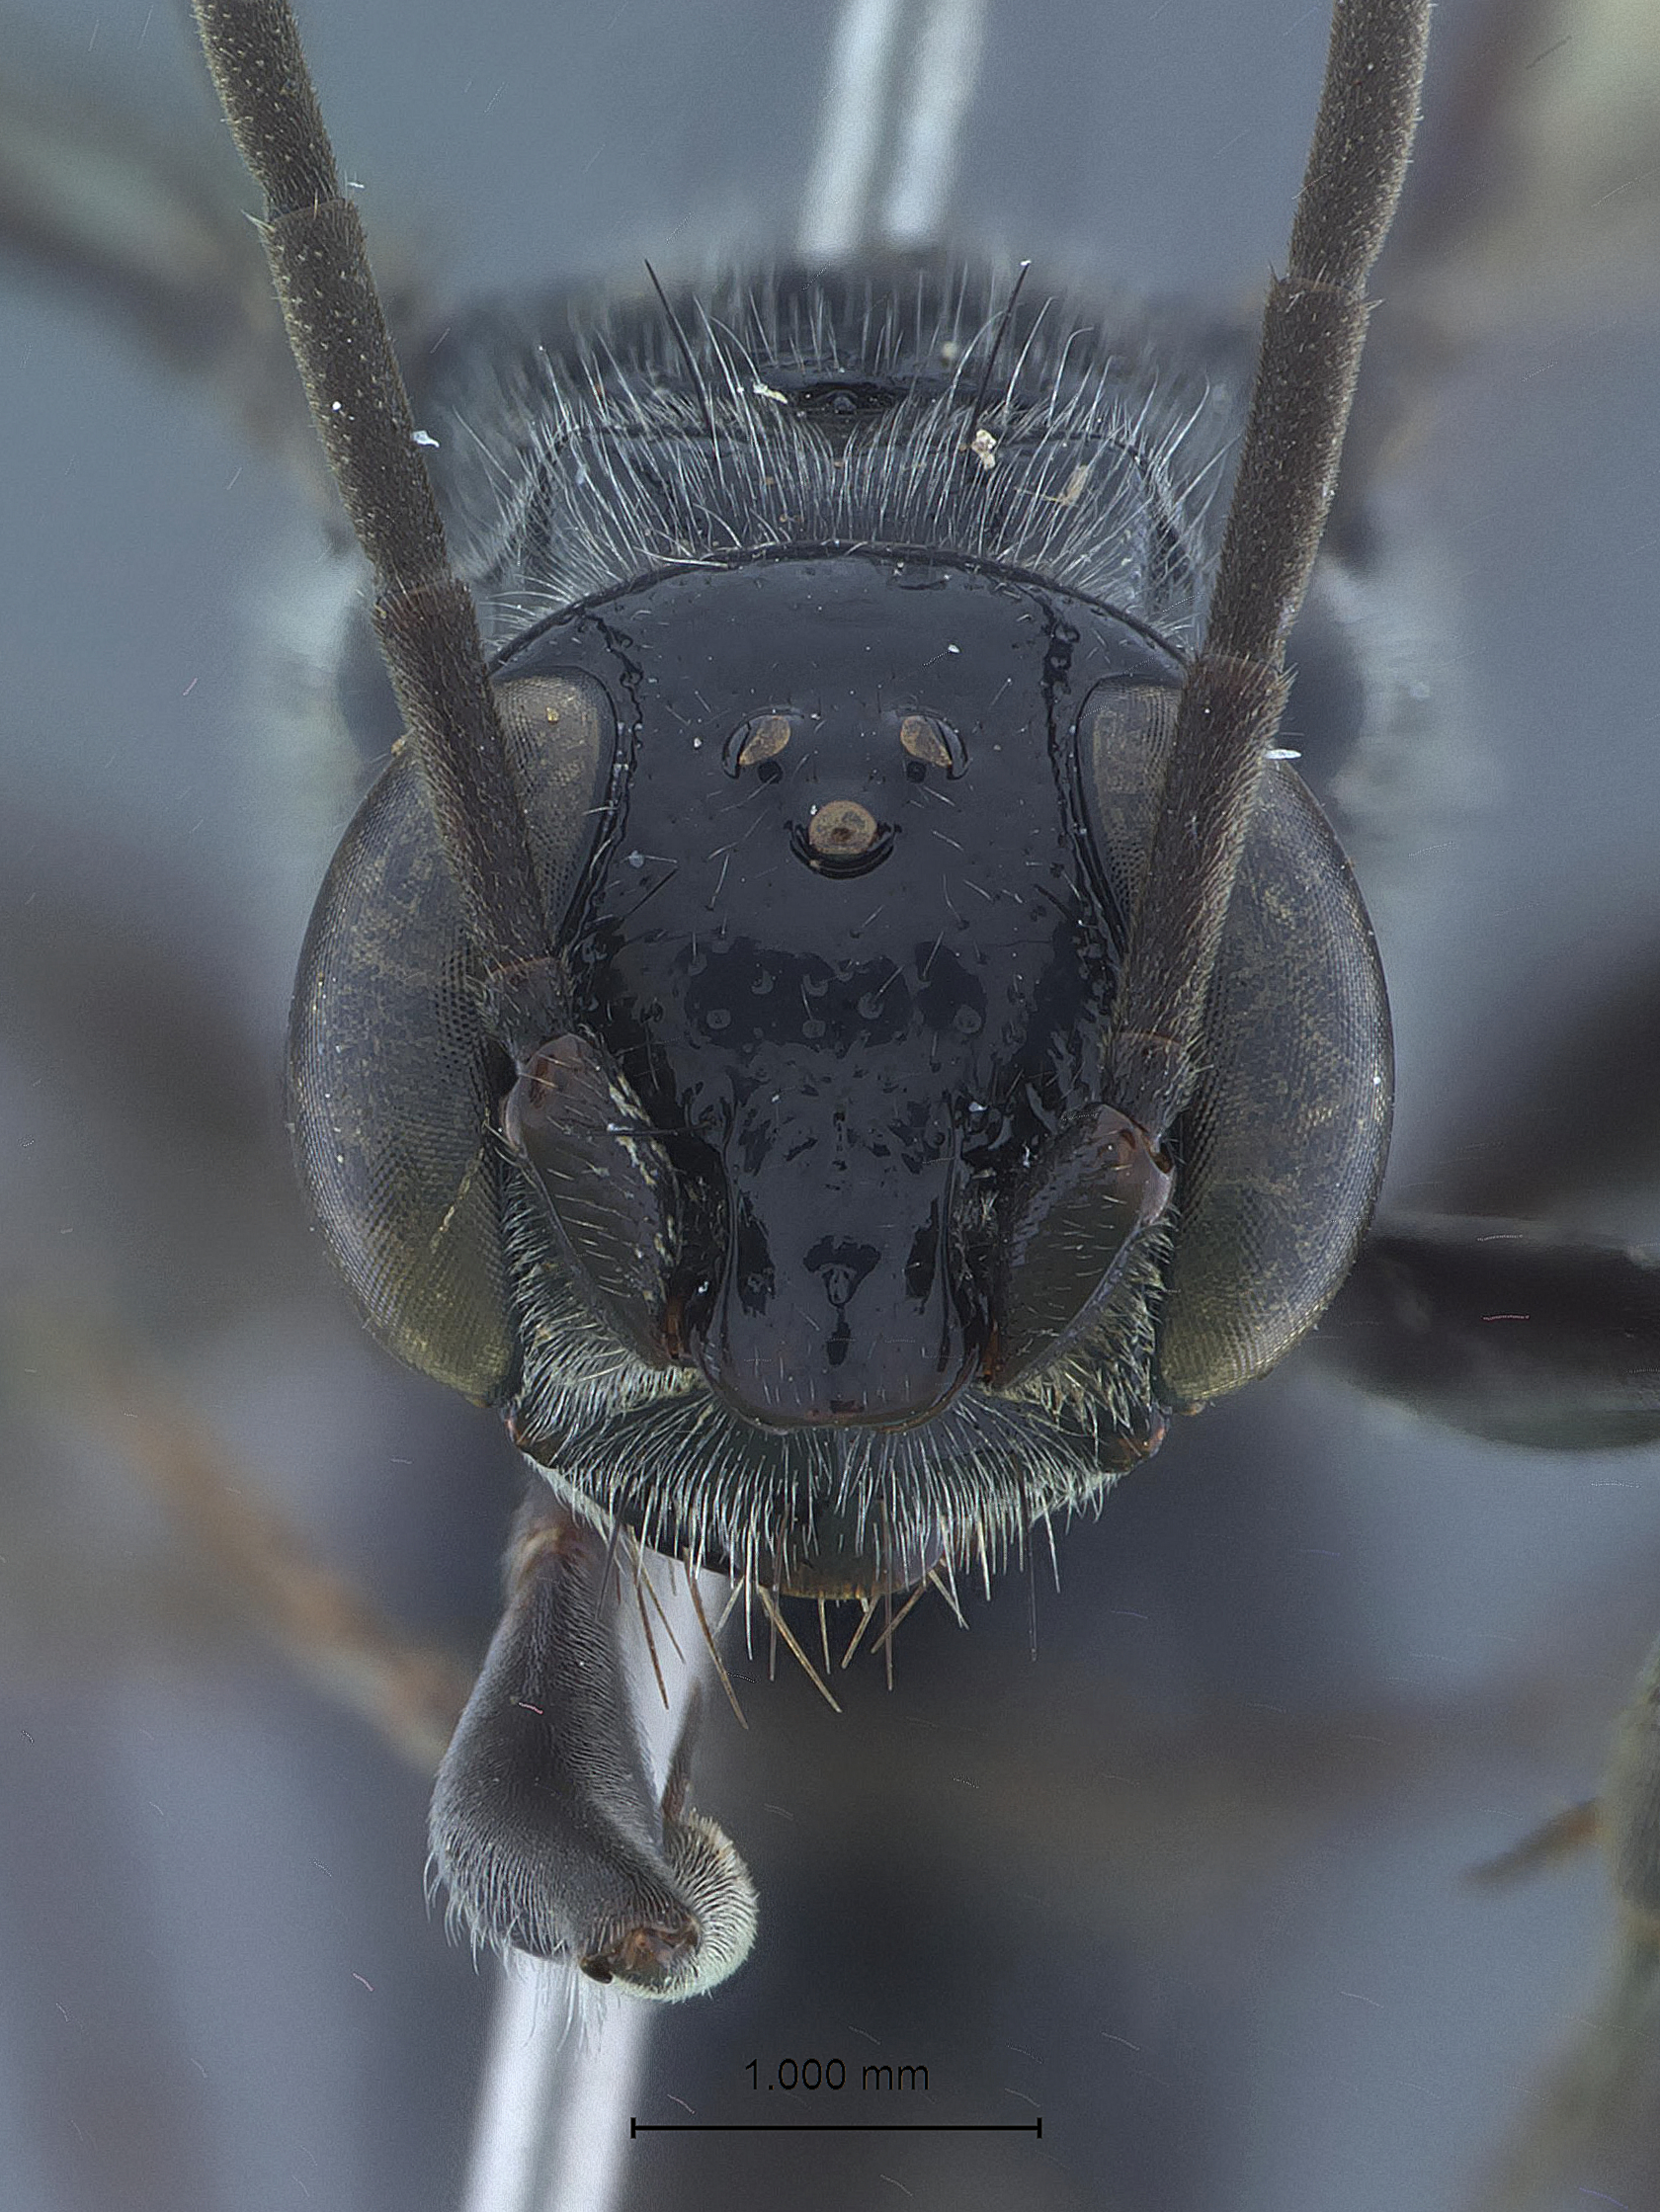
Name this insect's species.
Dolichurus pempuchiensis
